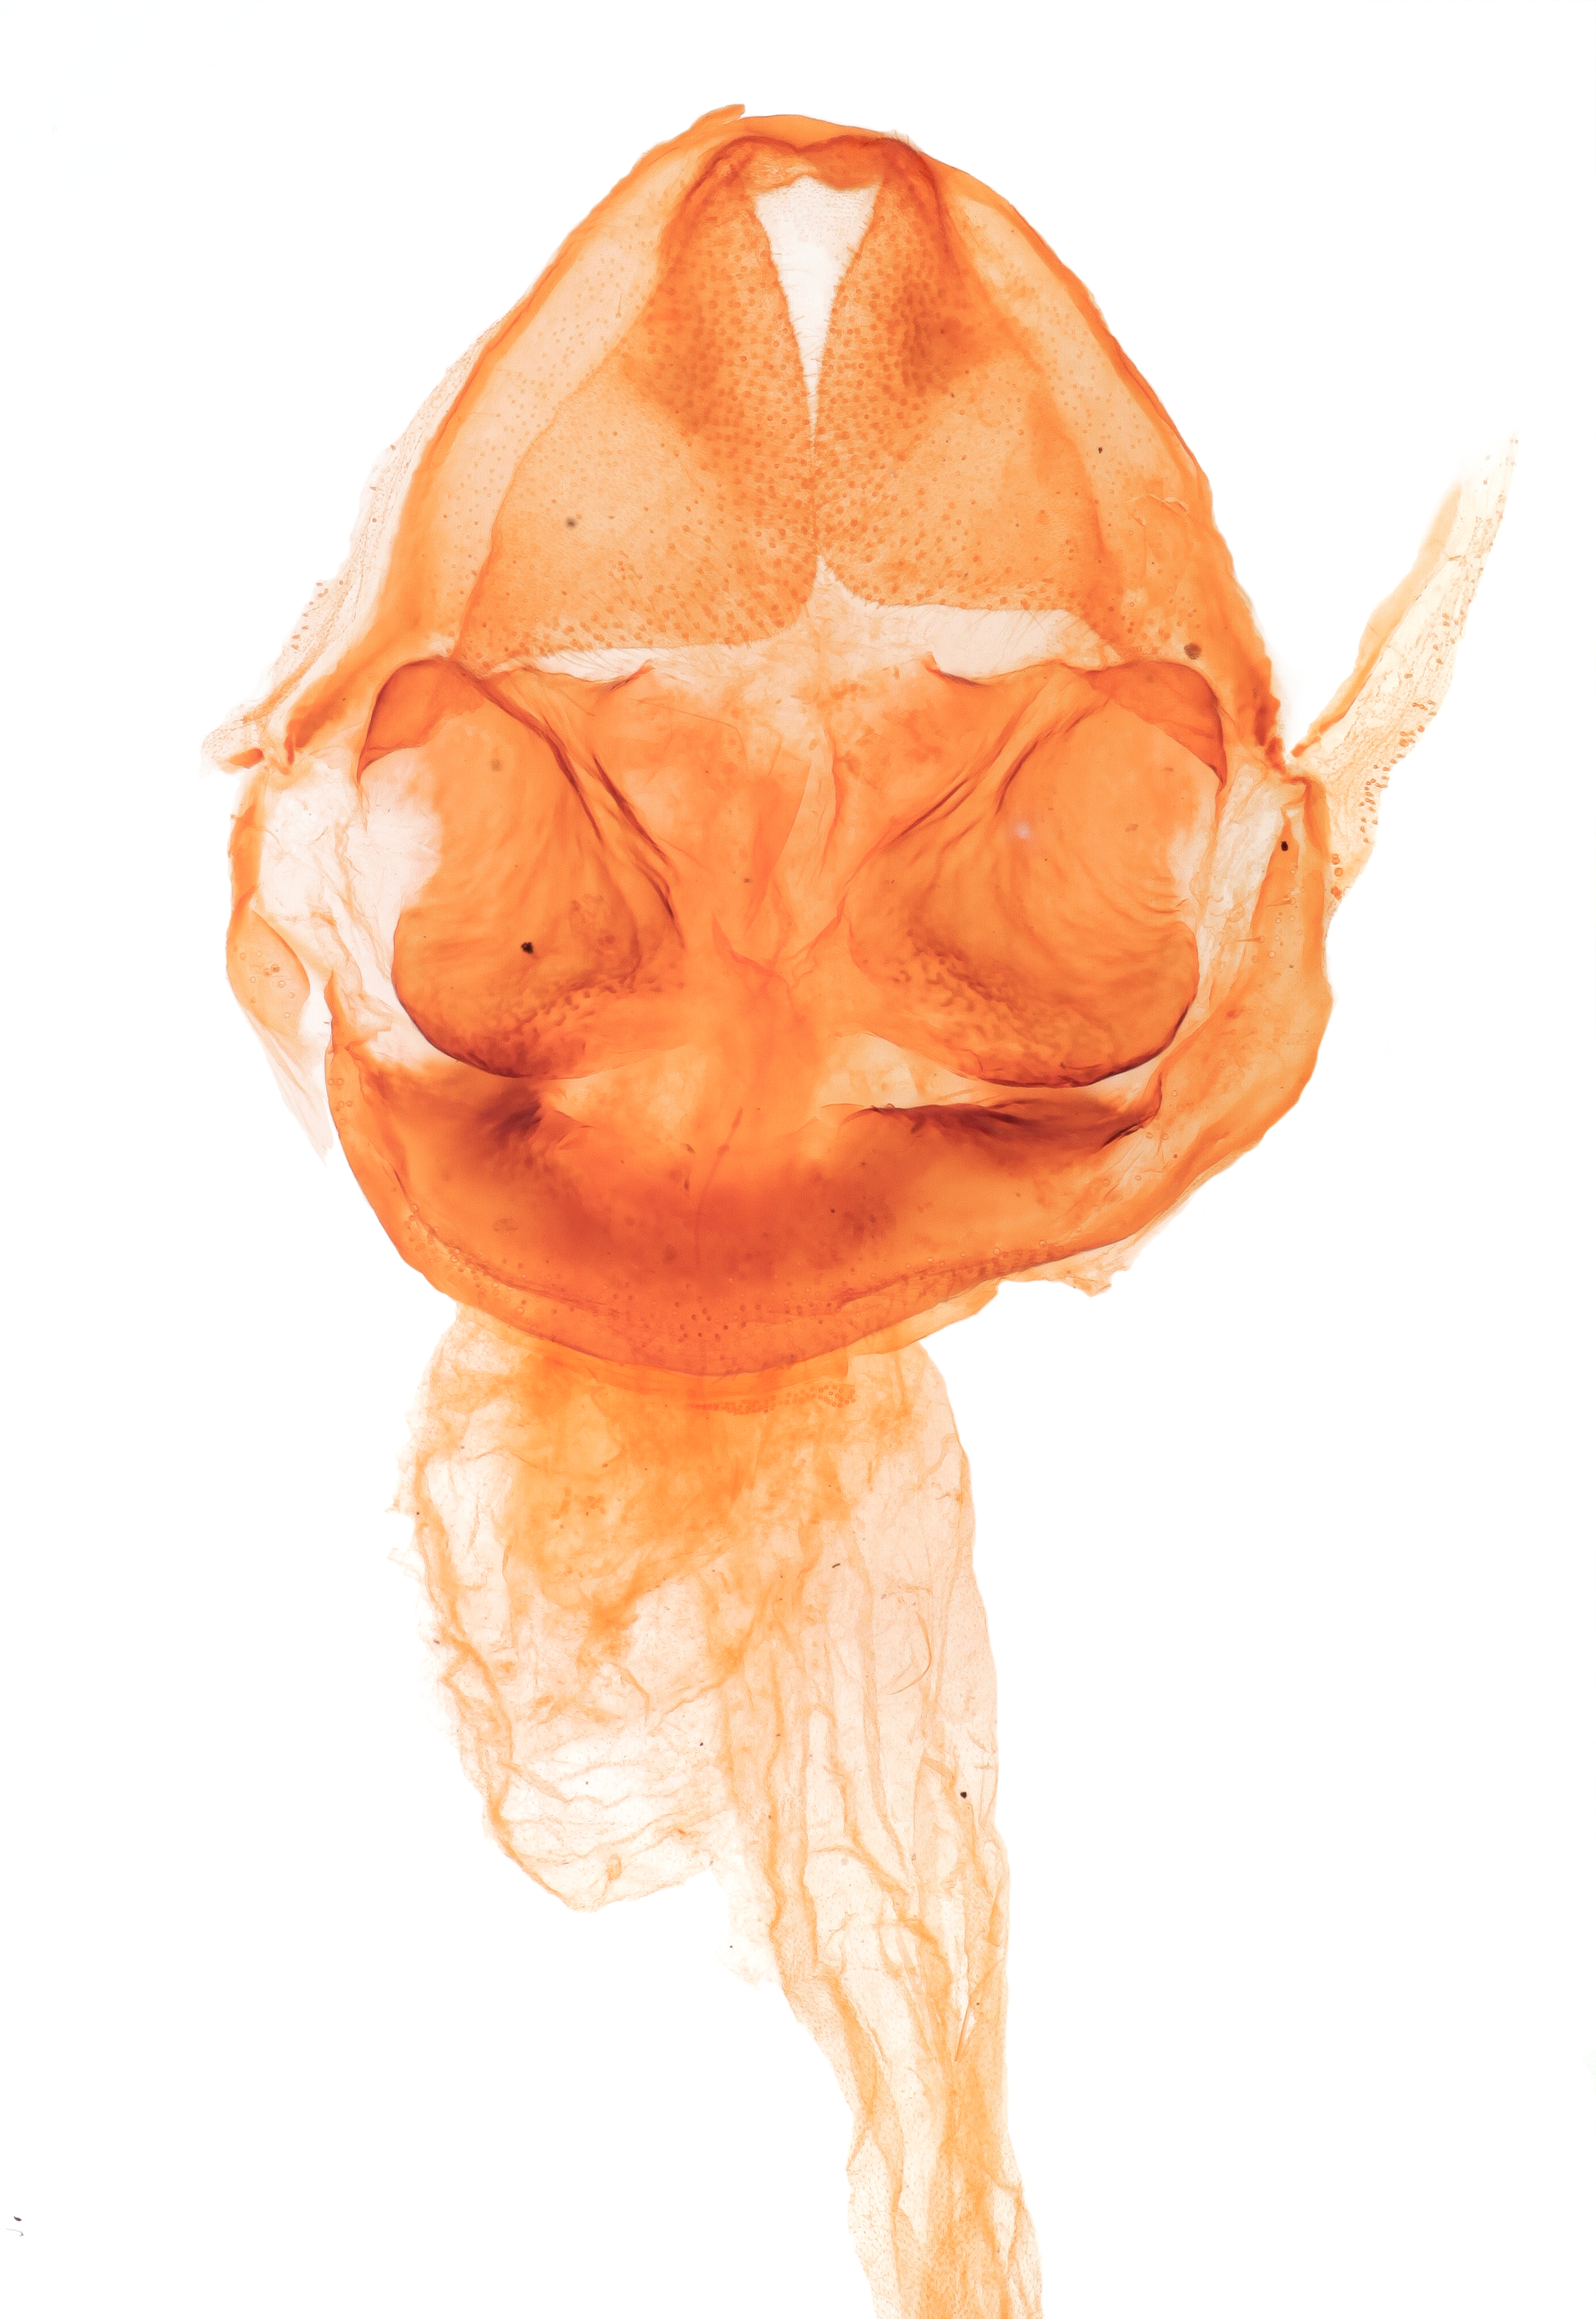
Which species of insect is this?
Dalaca tesselloides
